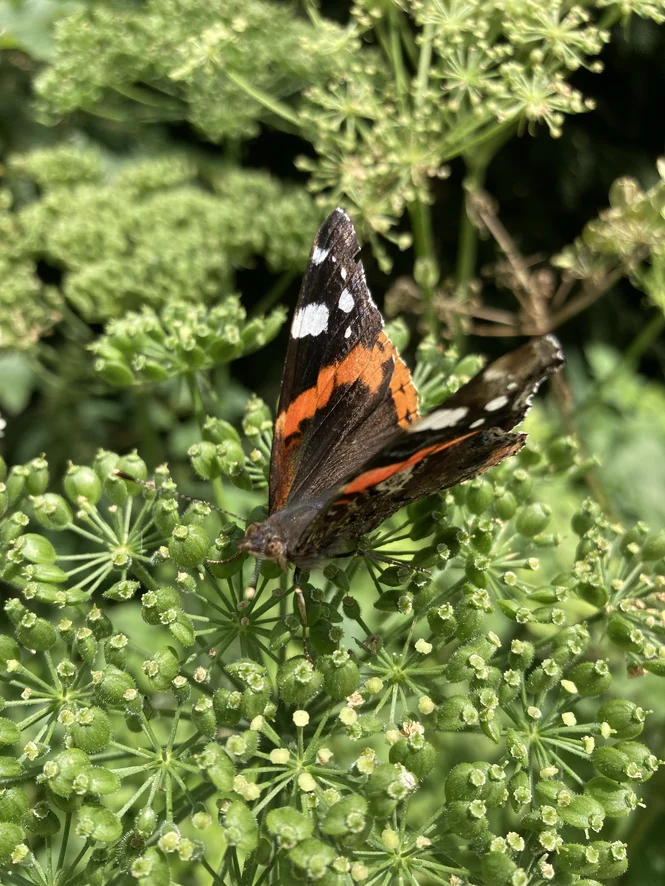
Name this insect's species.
Vanessa atalanta
